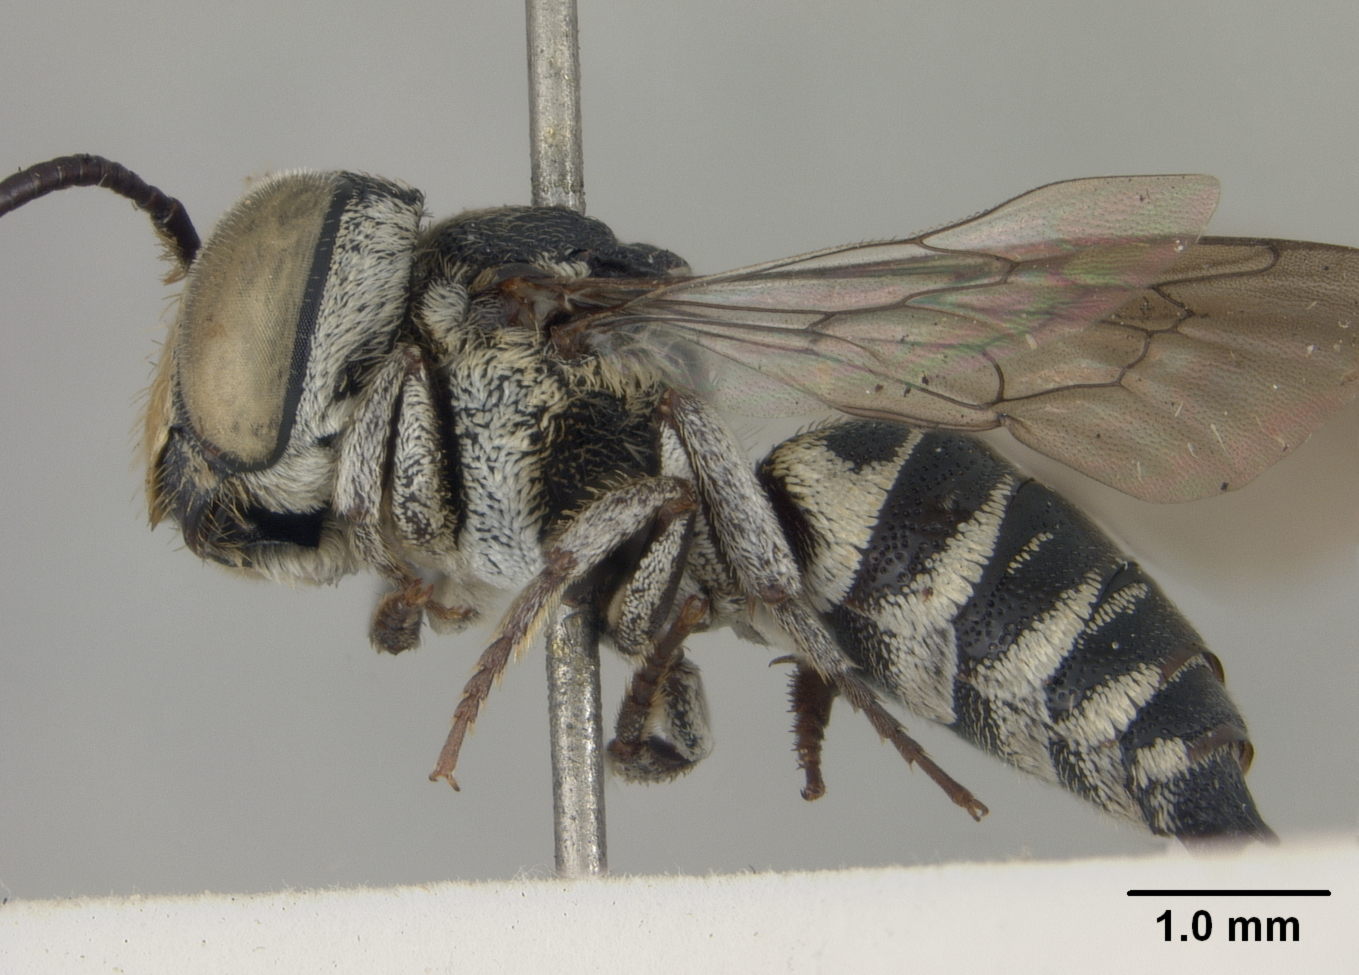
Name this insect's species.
Coelioxys kualana
